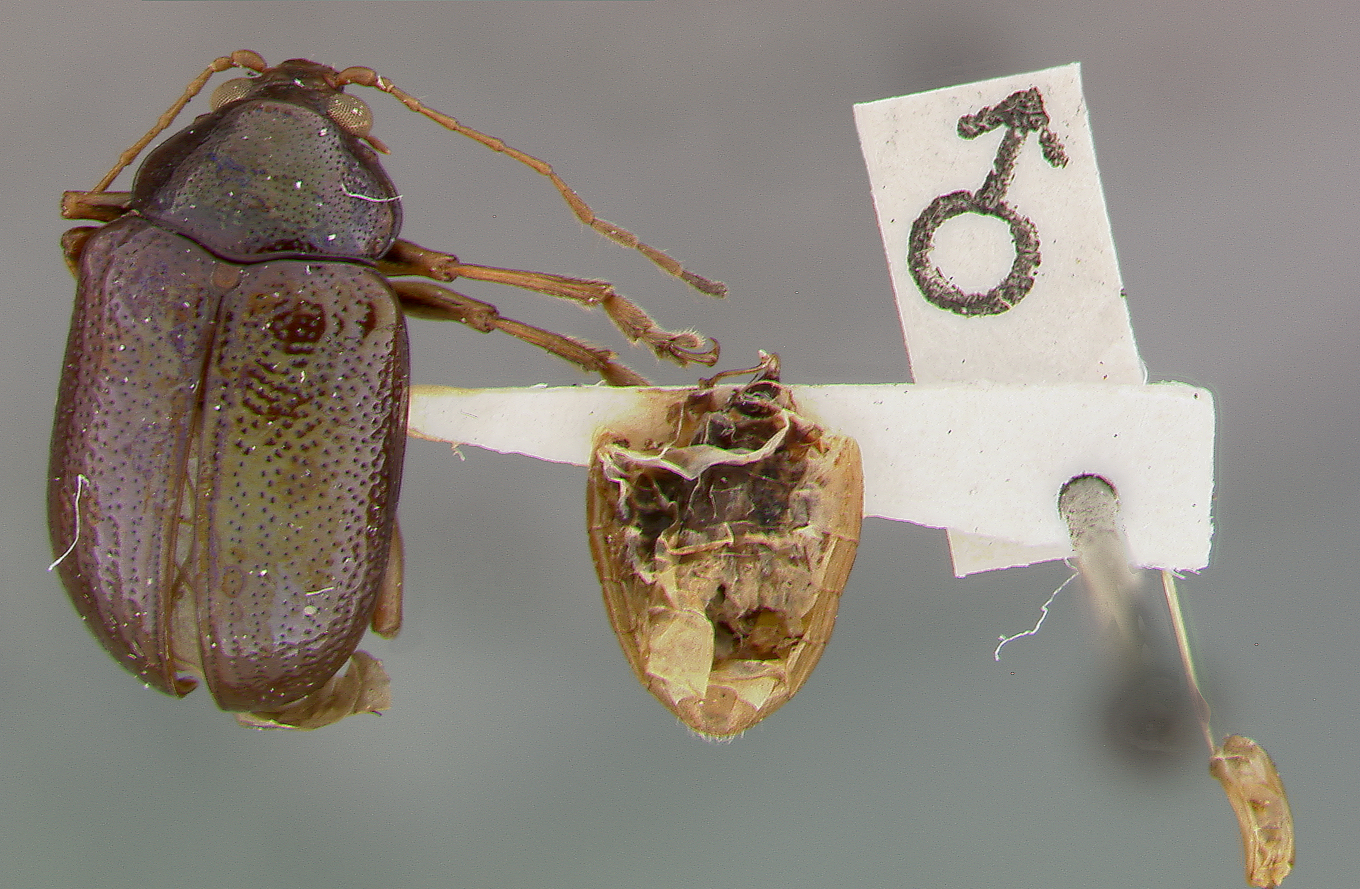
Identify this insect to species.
Rhabdopterus angustipennis
